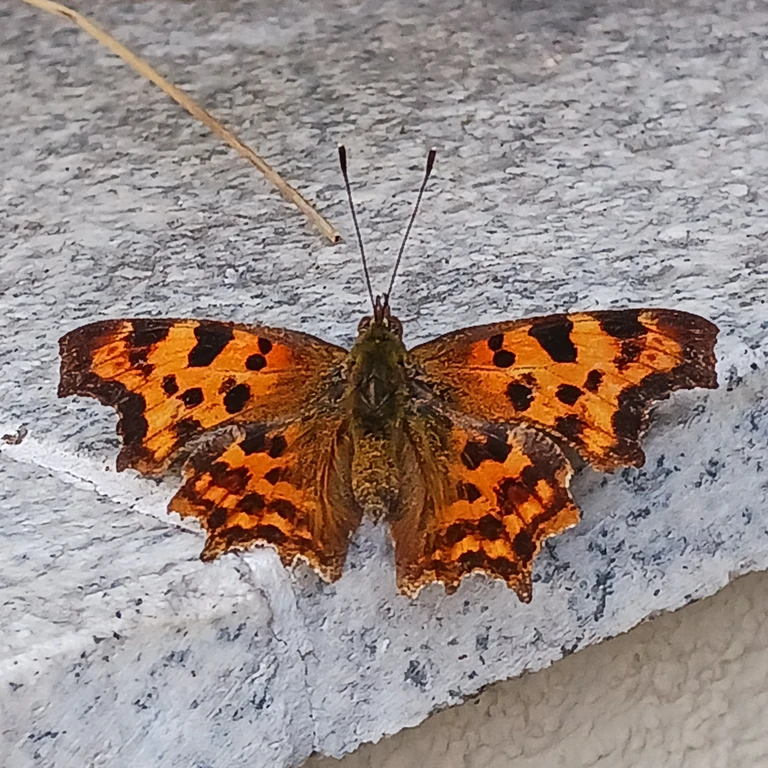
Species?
Polygonia c-album
